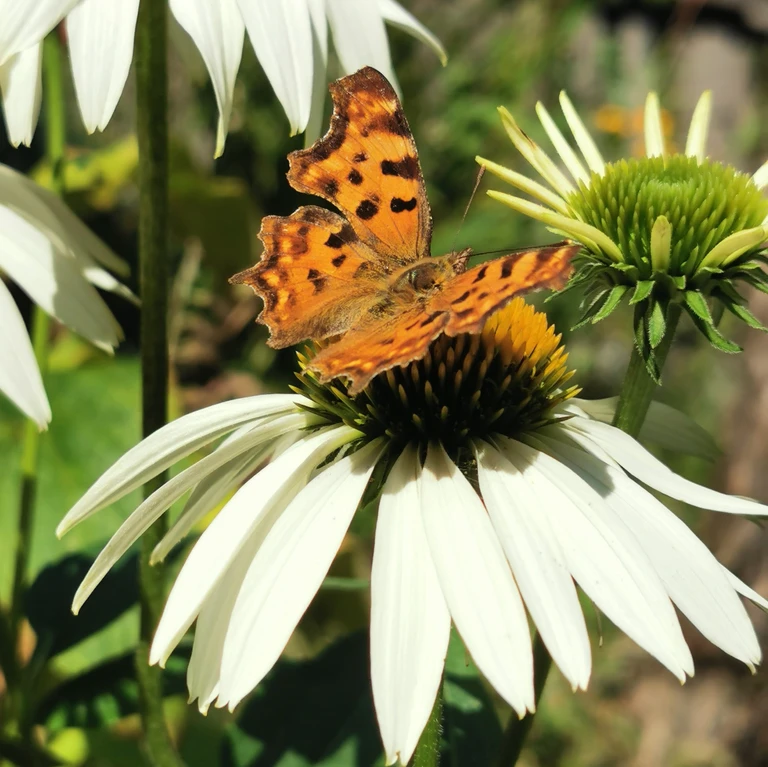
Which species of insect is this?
Polygonia c-album
